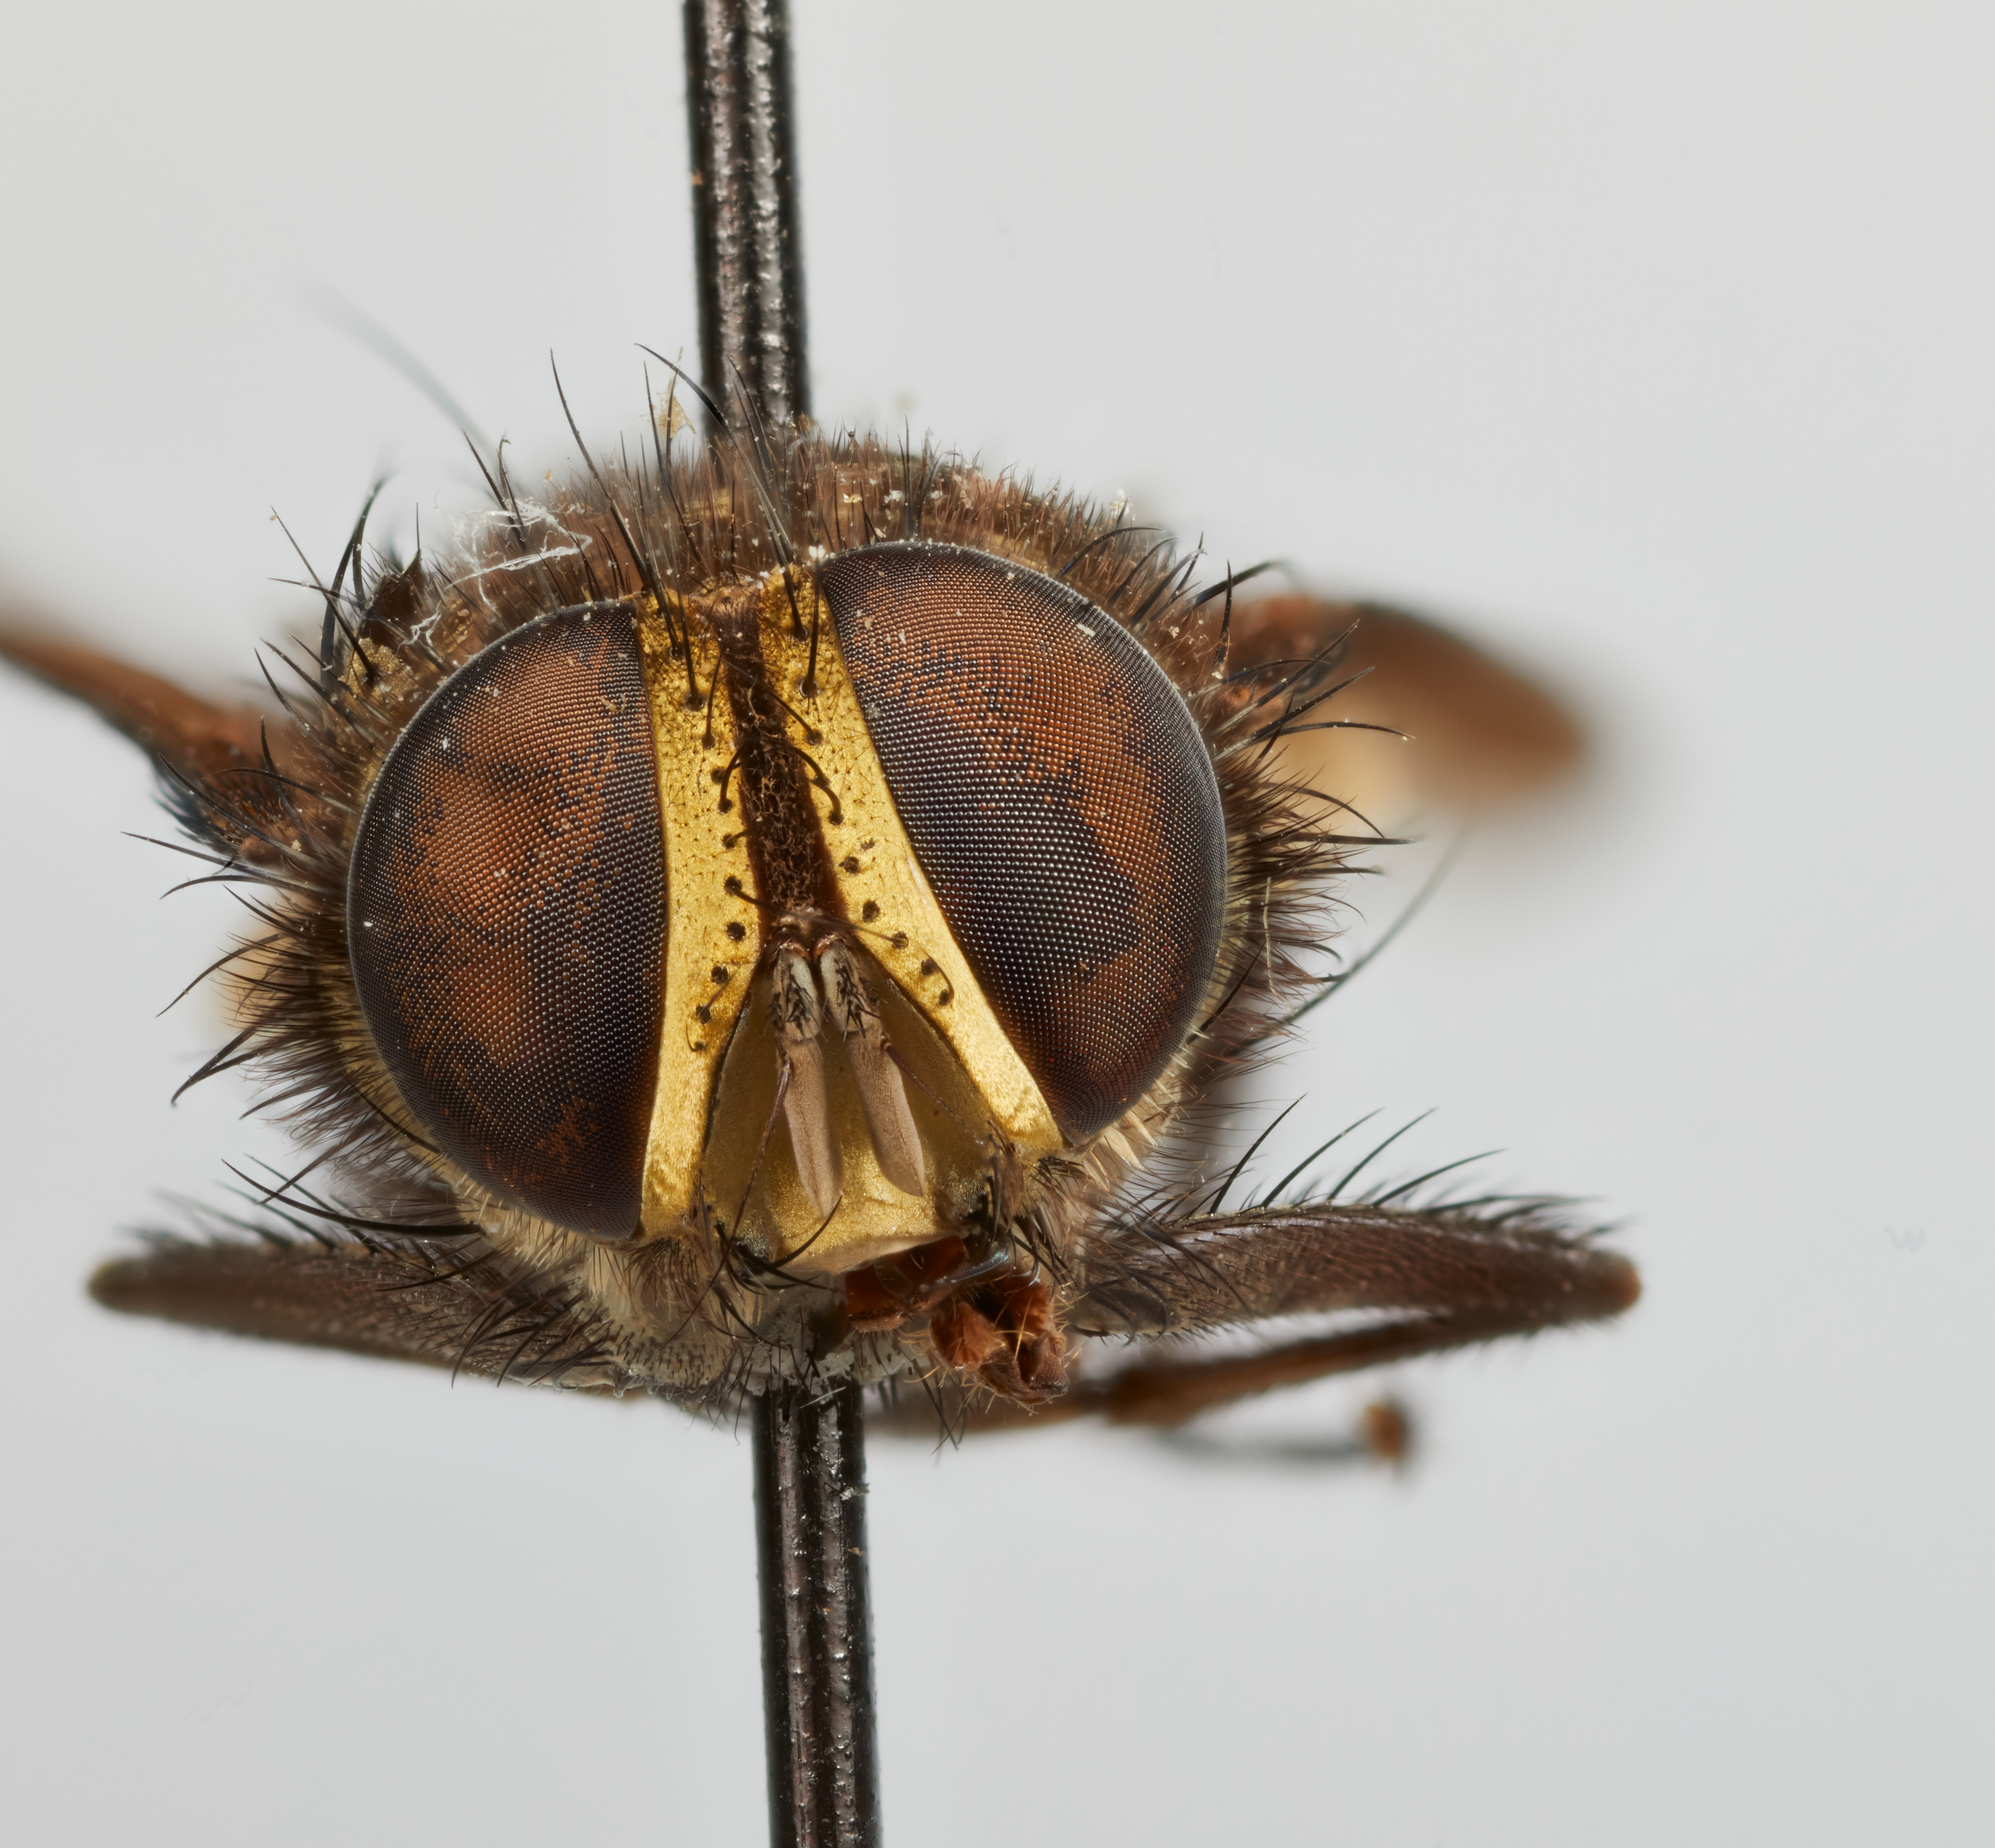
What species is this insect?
Proroglutea piligera
